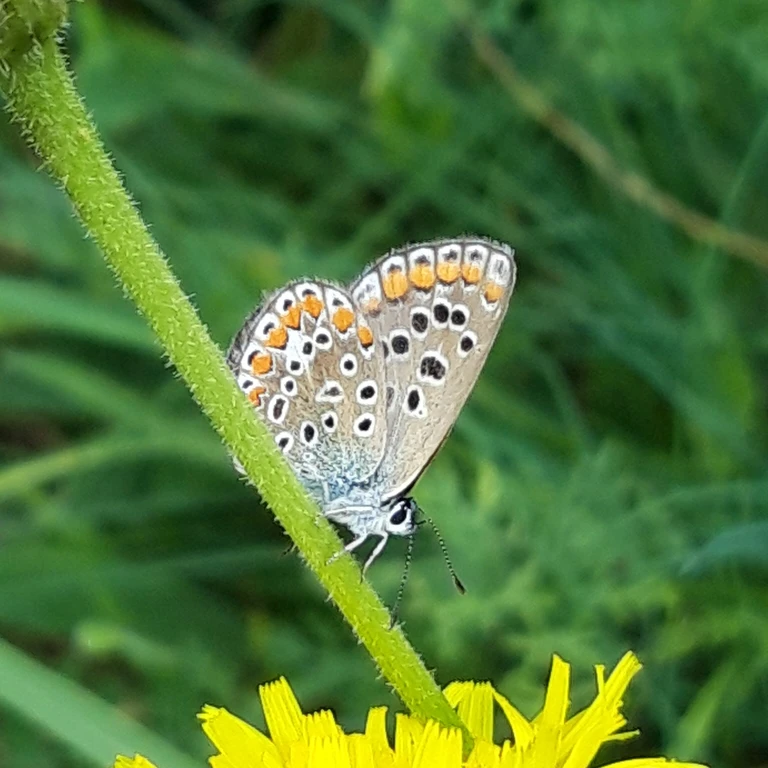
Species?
Polyommatus icarus
